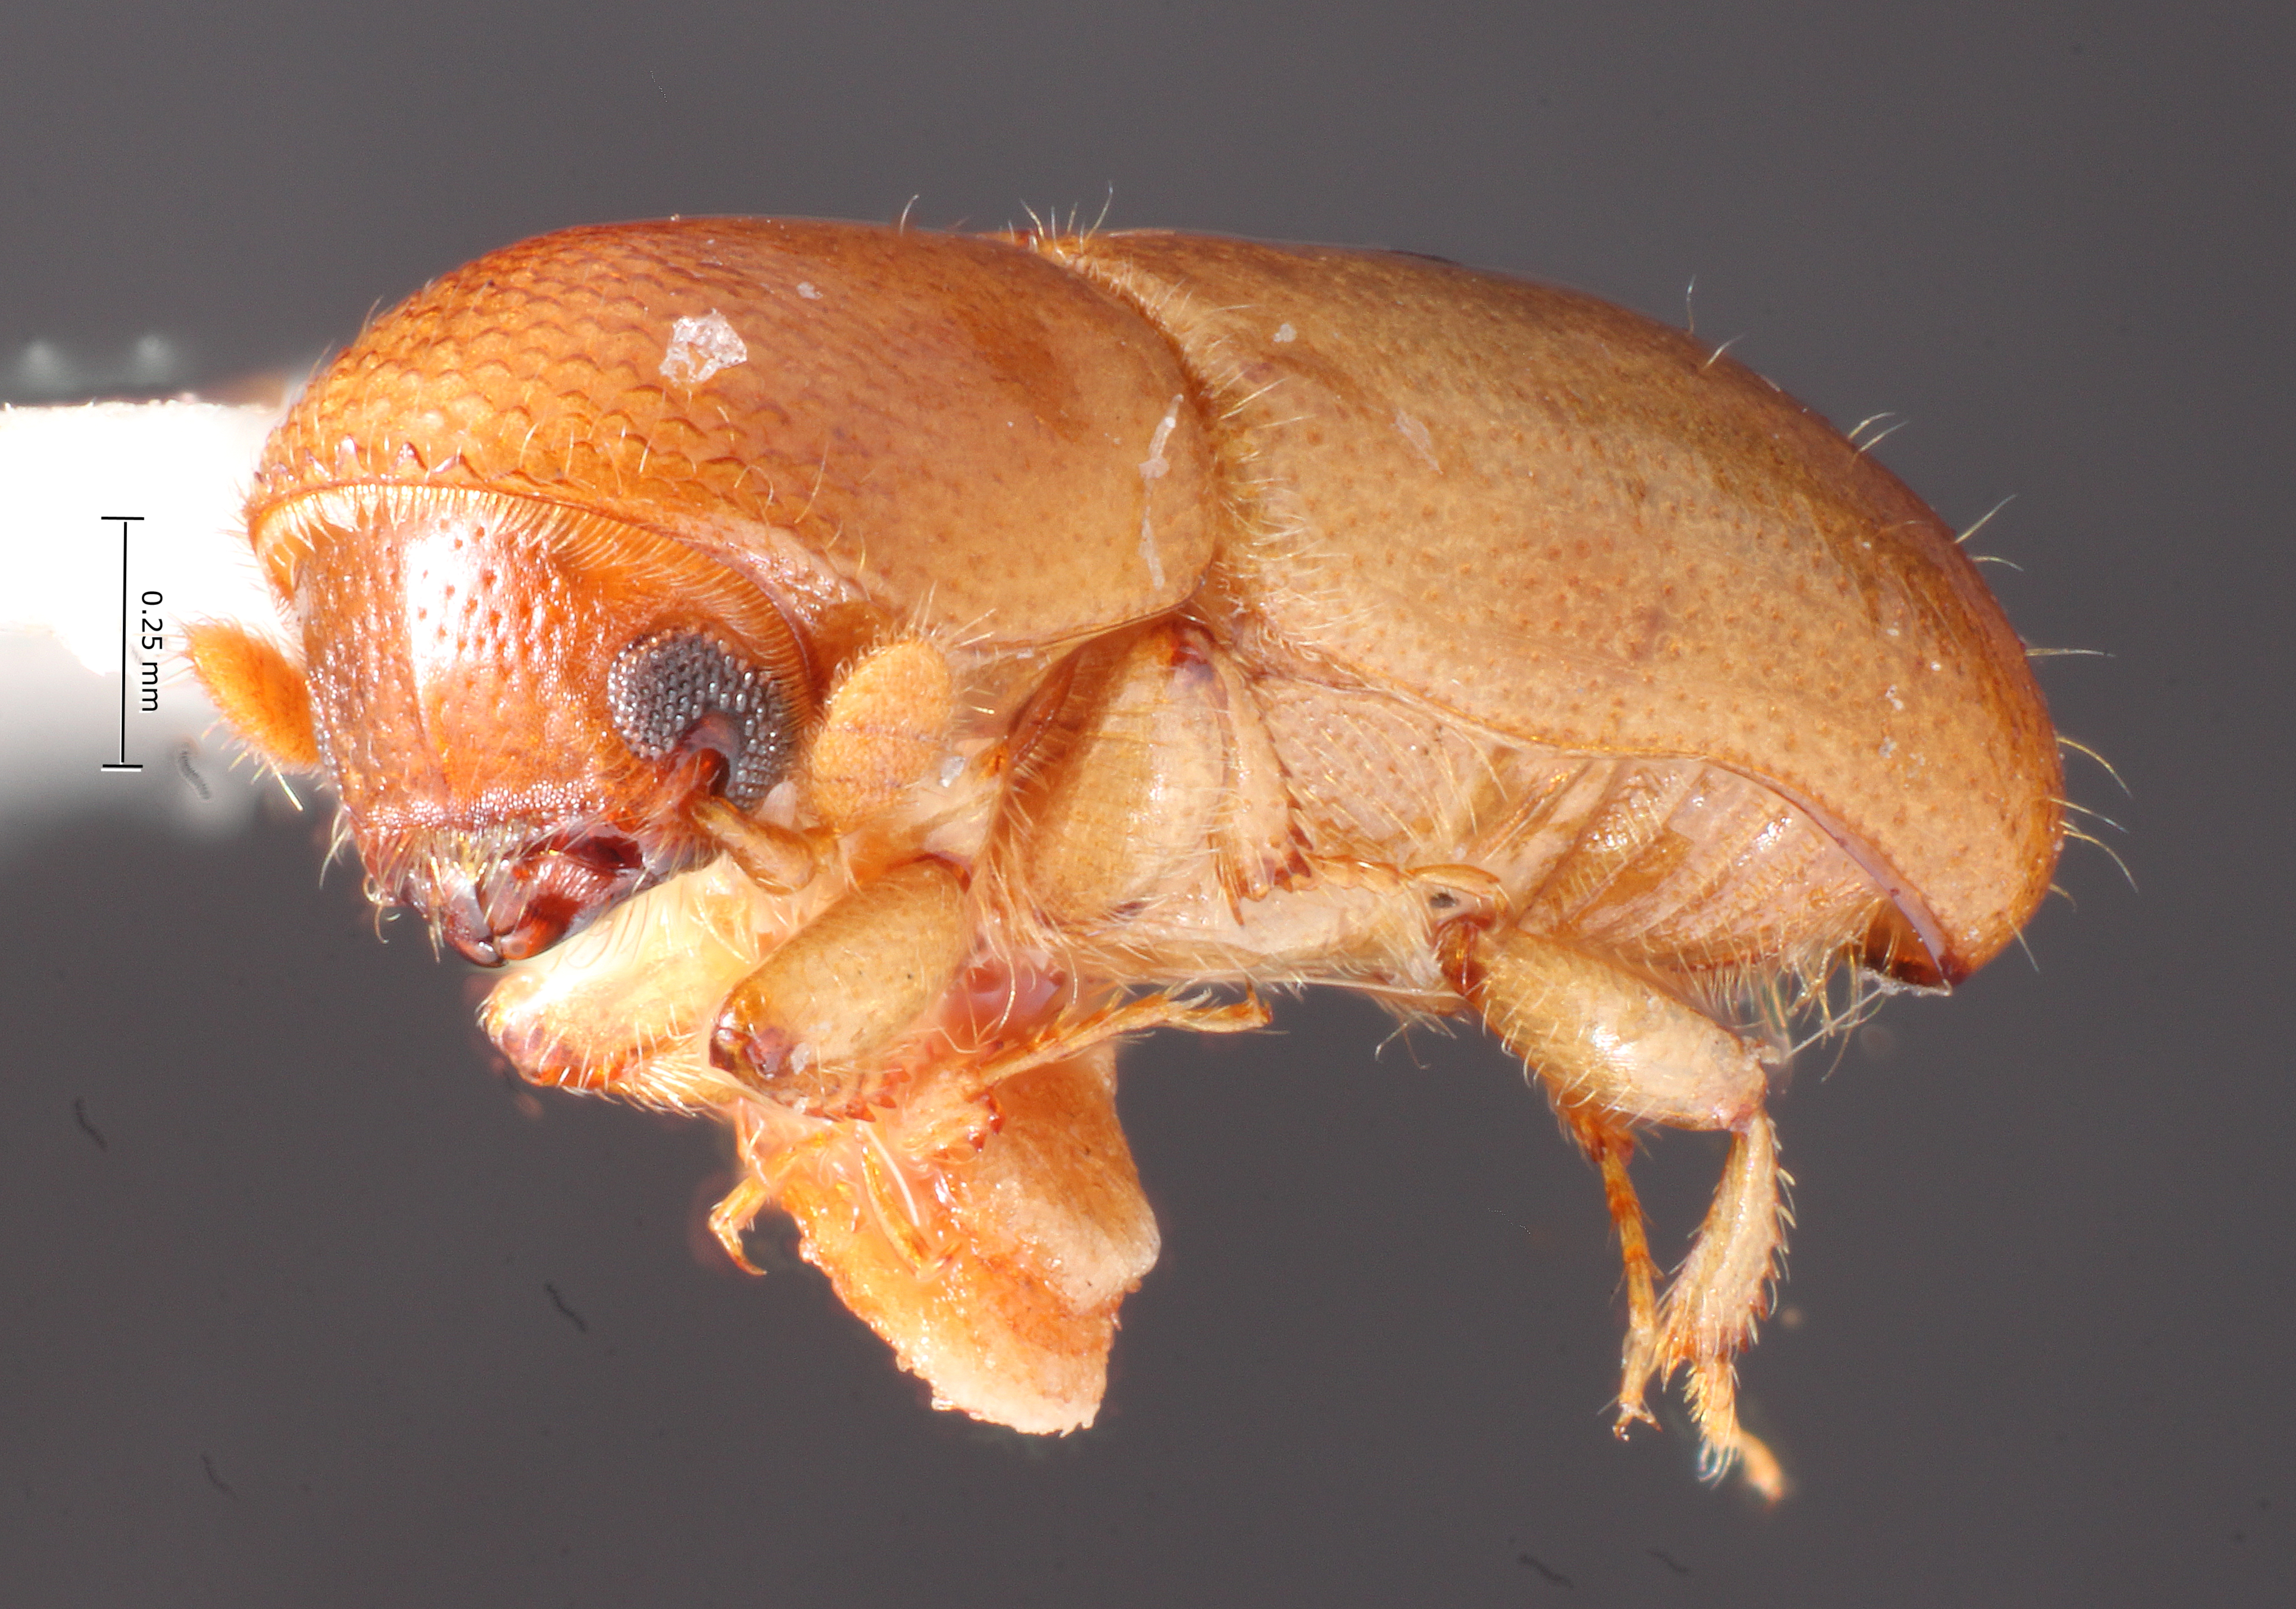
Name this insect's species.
Monarthrum dentifrons
